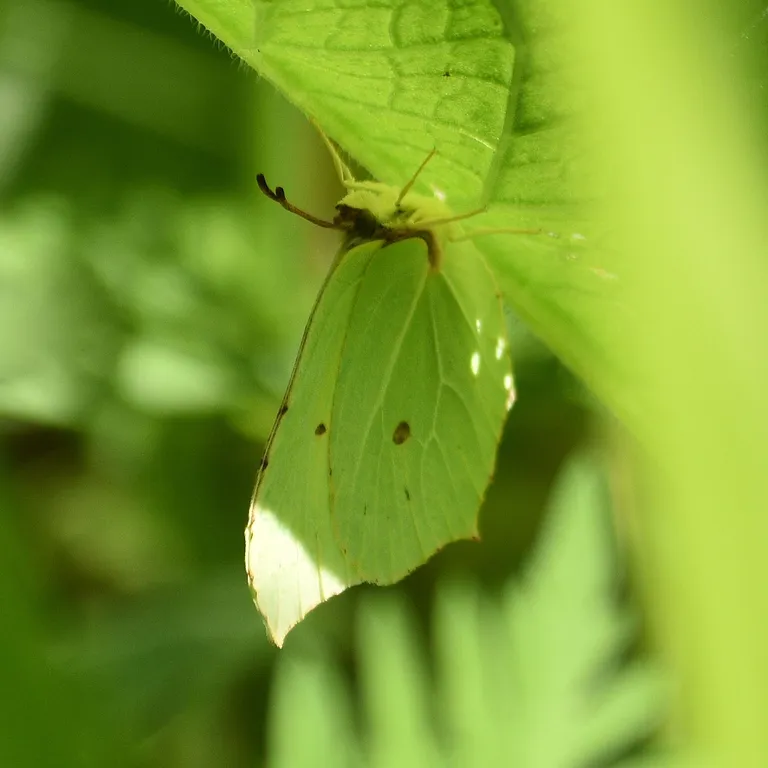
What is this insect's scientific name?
Gonepteryx rhamni
